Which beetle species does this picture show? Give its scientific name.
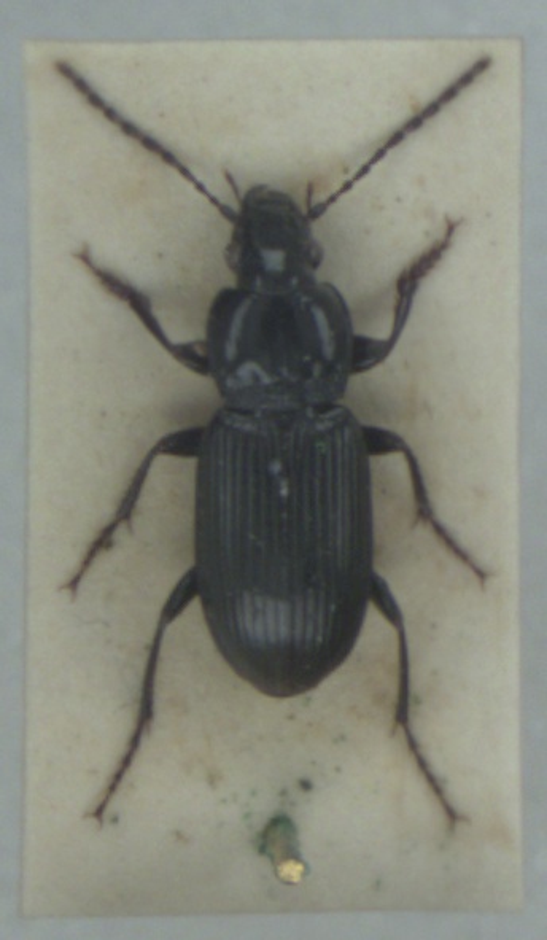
Pterostichus gracilis
